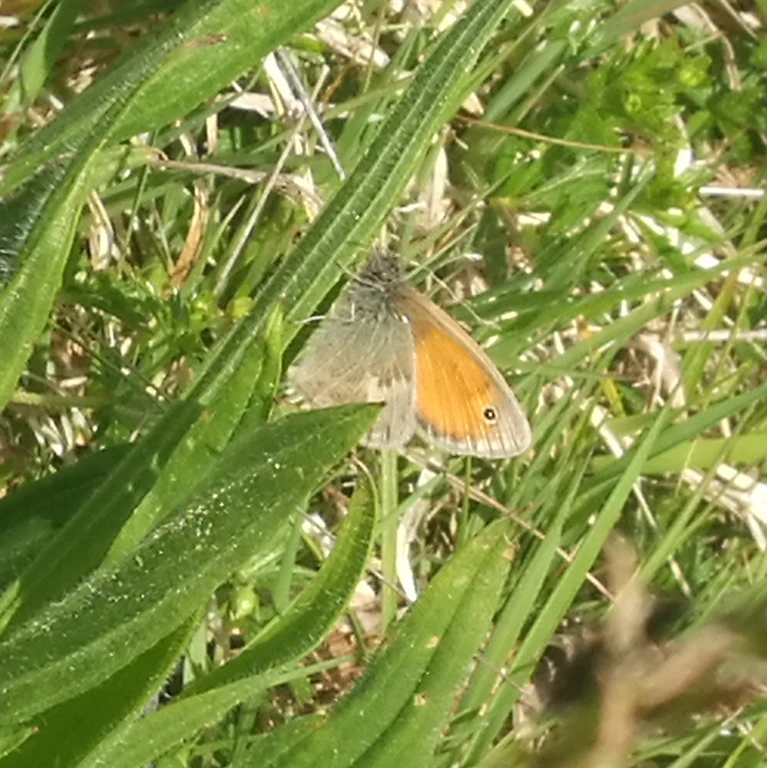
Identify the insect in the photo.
Coenonympha pamphilus
